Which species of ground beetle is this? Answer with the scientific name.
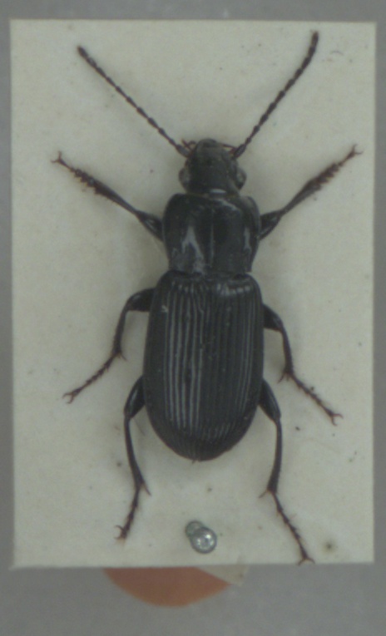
Pterostichus anthracinus
